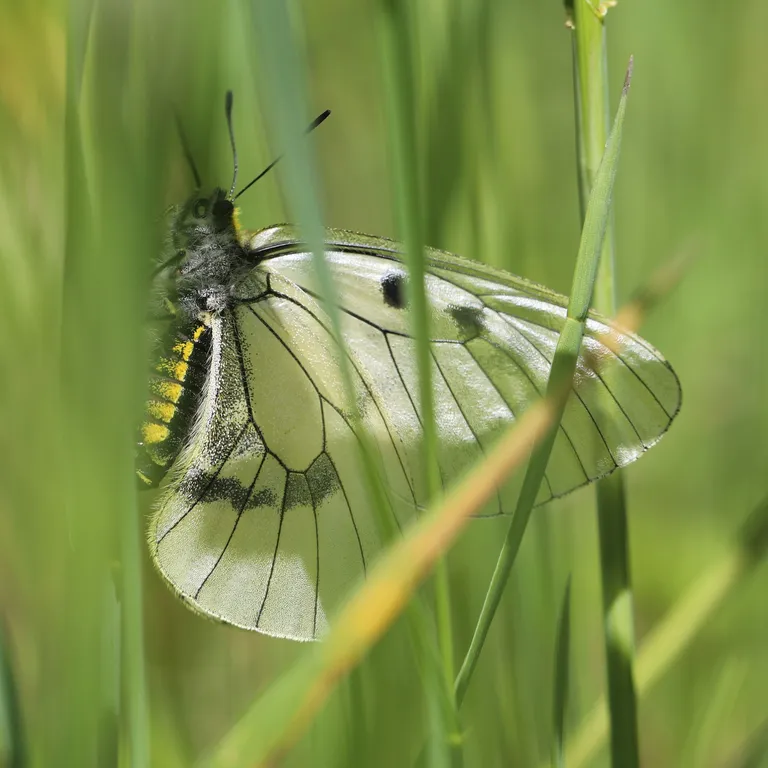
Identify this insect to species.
Parnassius mnemosyne
